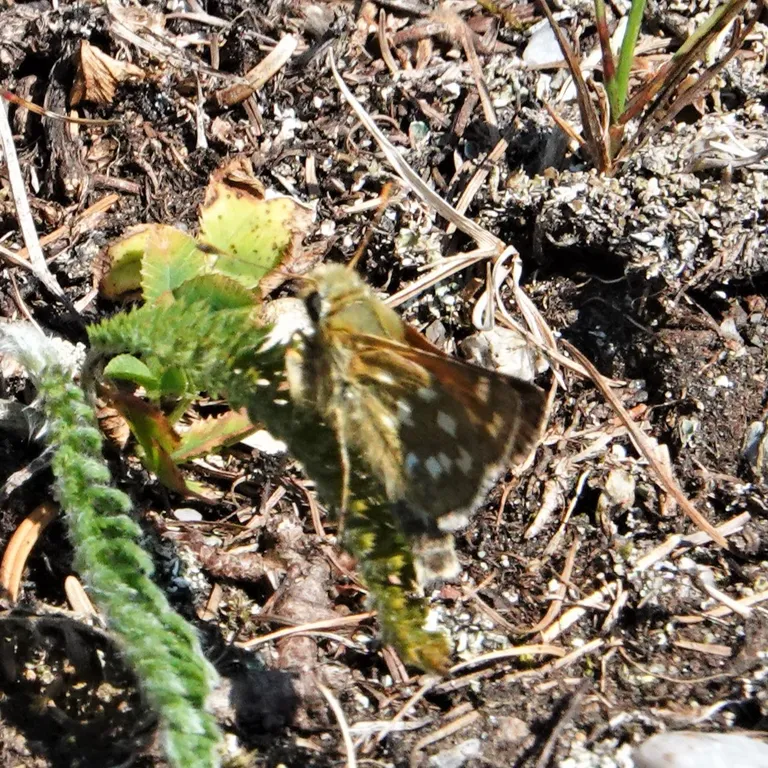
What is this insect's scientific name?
Hesperia comma
